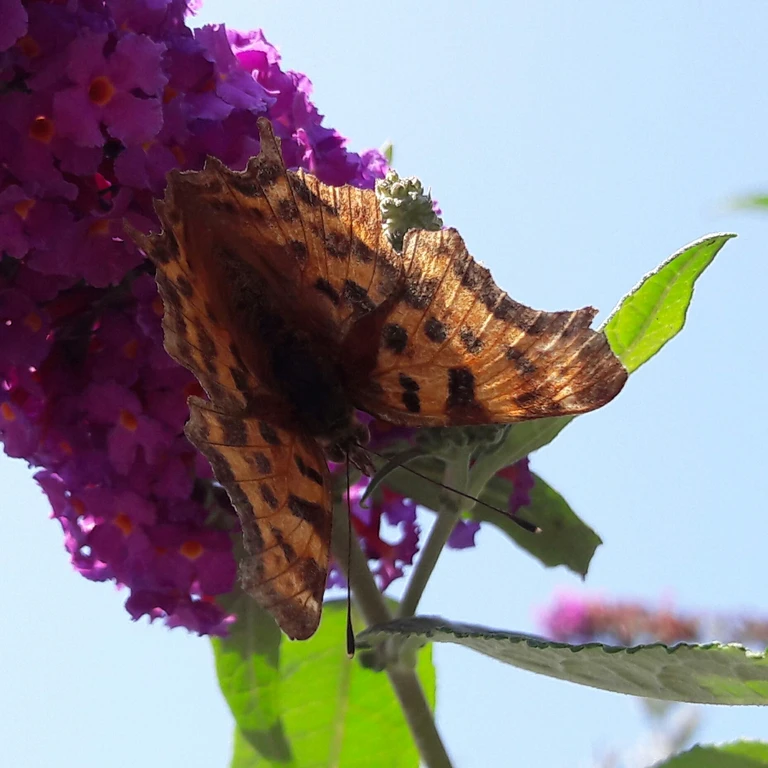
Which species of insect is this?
Polygonia c-album
